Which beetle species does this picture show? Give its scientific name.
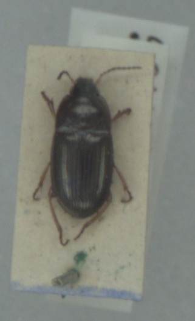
Amara familiaris
